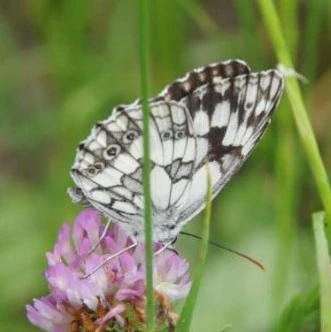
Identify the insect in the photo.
Melanargia galathea
